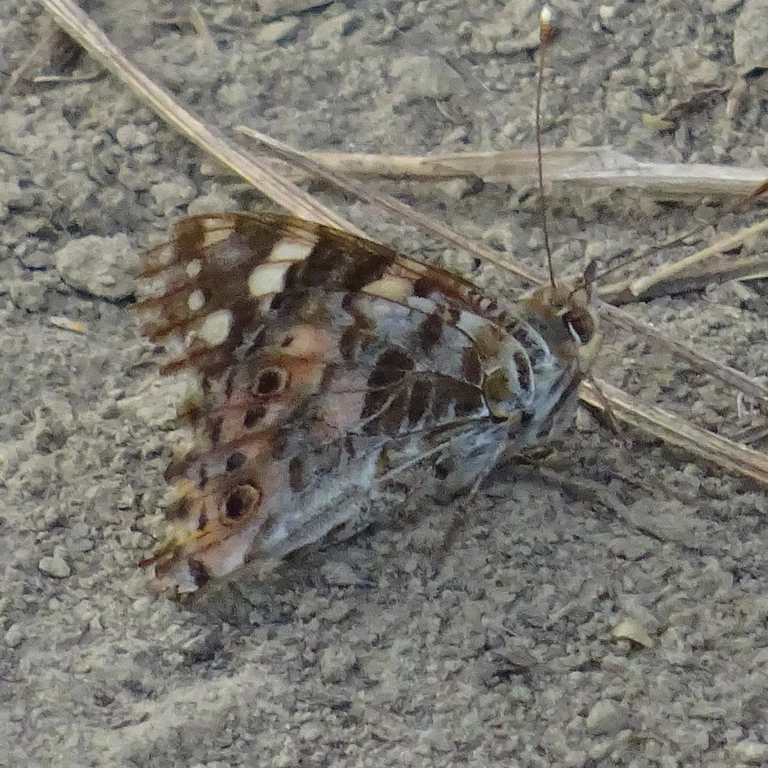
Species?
Vanessa cardui
